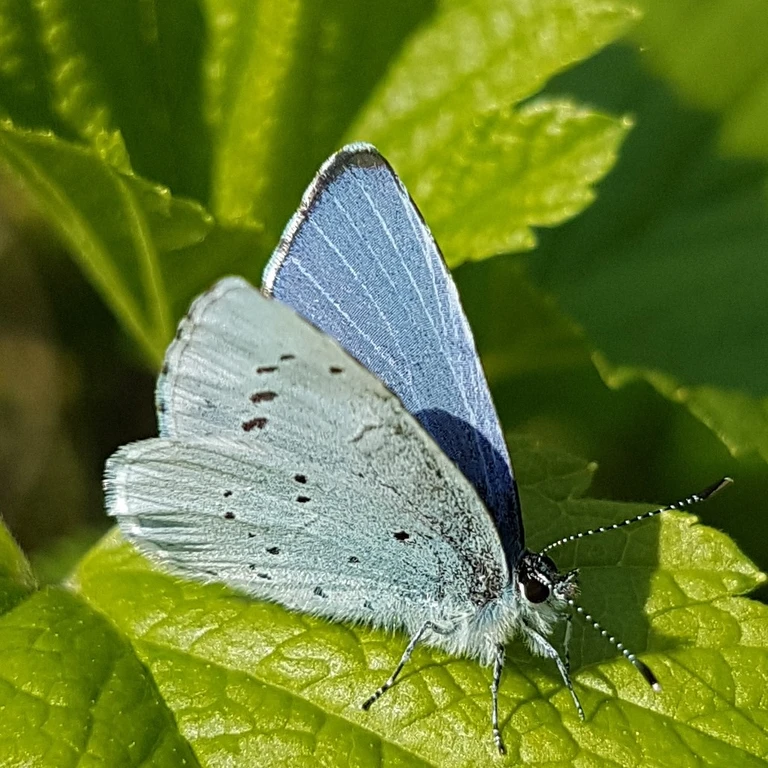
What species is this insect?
Celastrina argiolus
